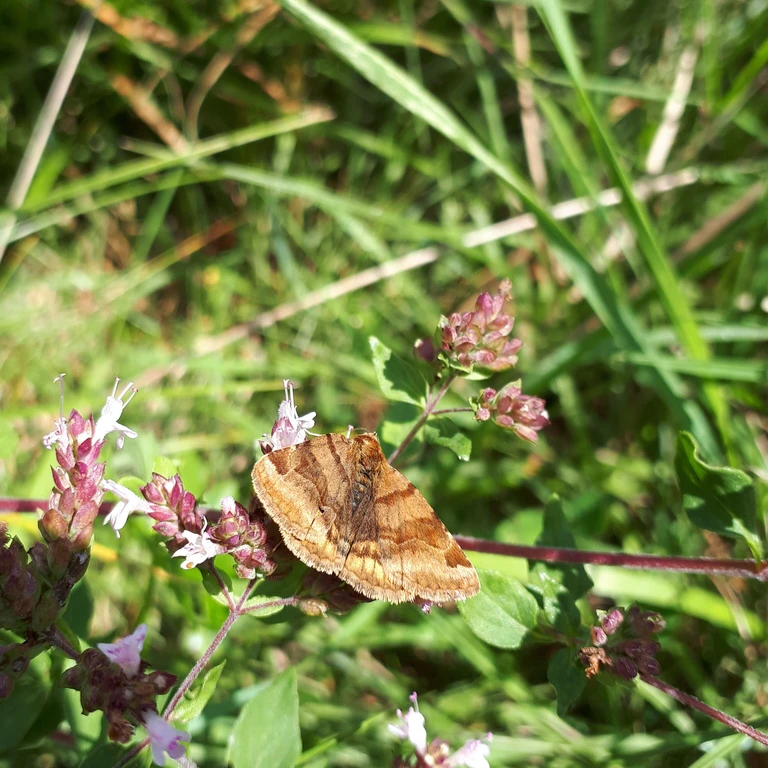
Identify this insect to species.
Euclidia glyphica
